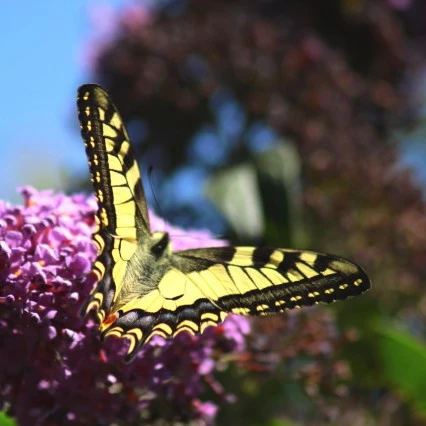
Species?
Papilio machaon
